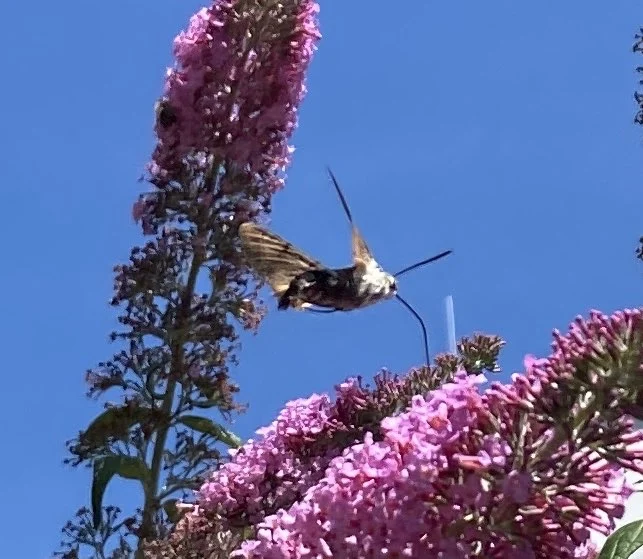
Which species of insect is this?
Macroglossum stellatarum
